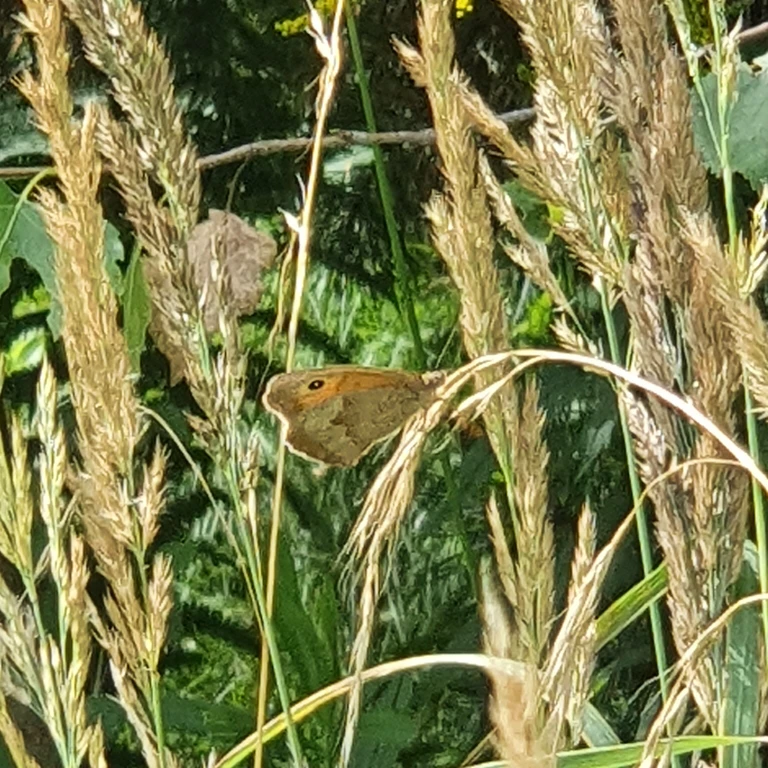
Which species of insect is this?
Maniola jurtina
